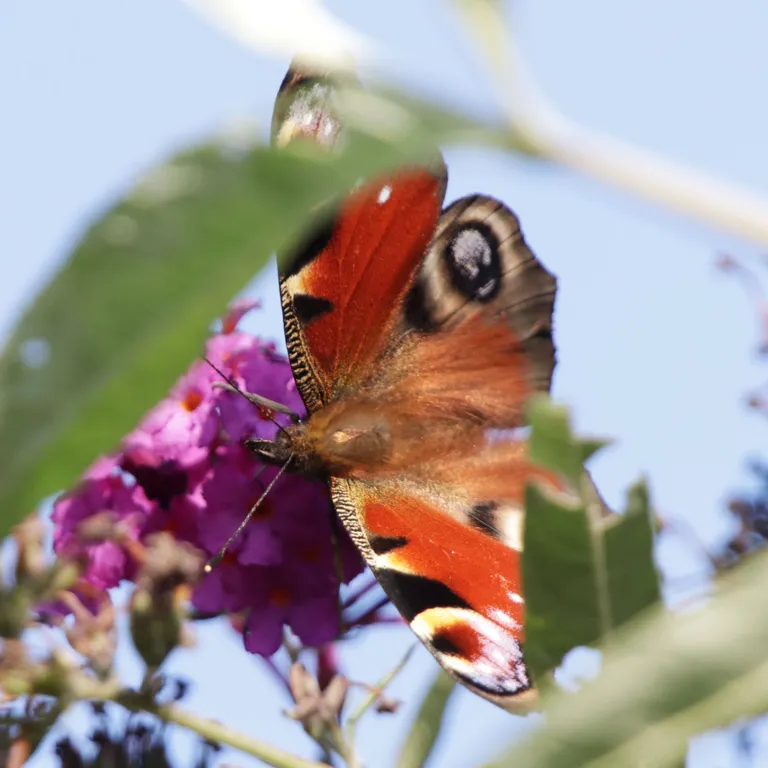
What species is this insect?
Aglais io
